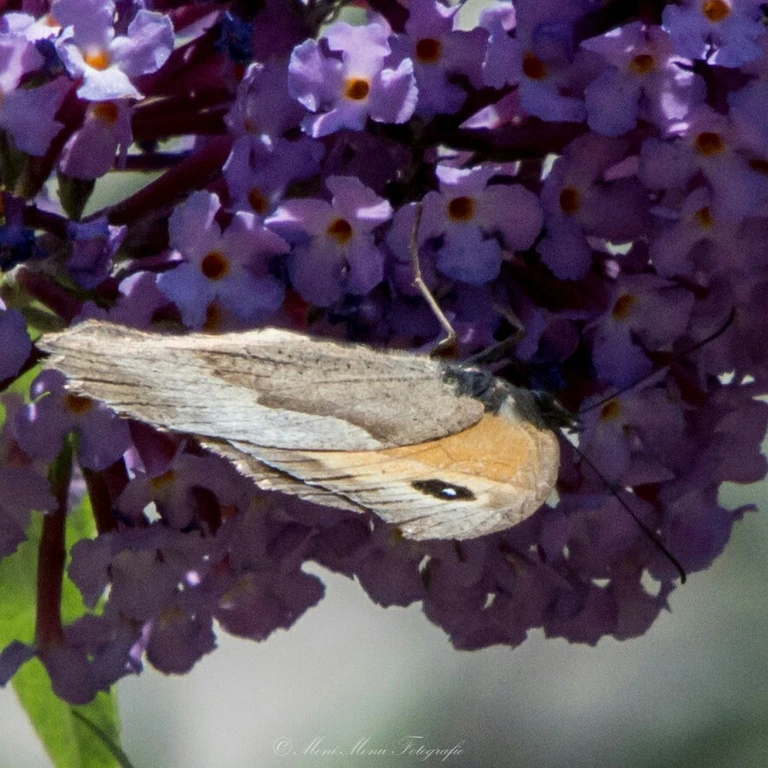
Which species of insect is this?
Maniola jurtina
